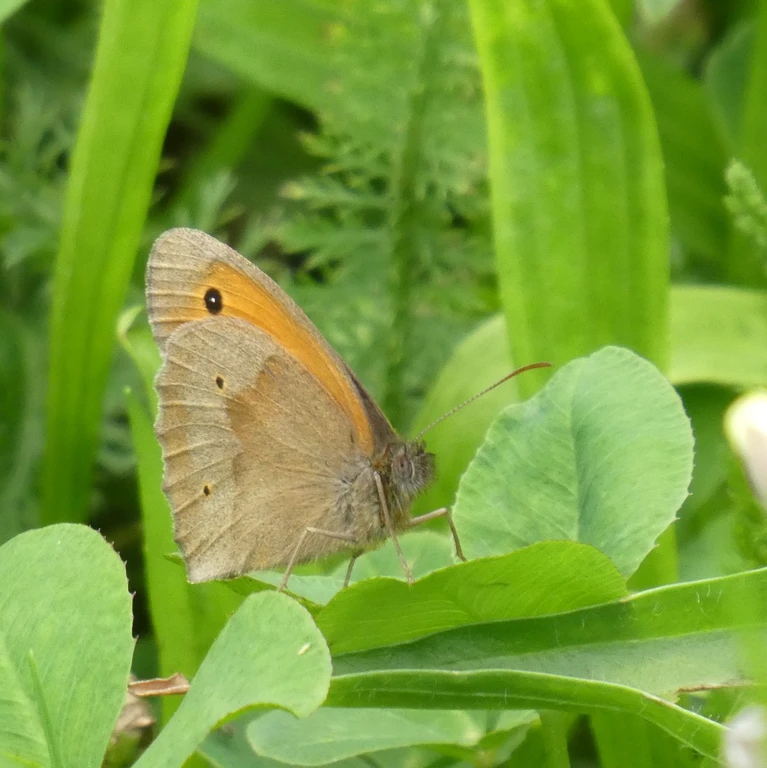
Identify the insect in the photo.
Maniola jurtina
